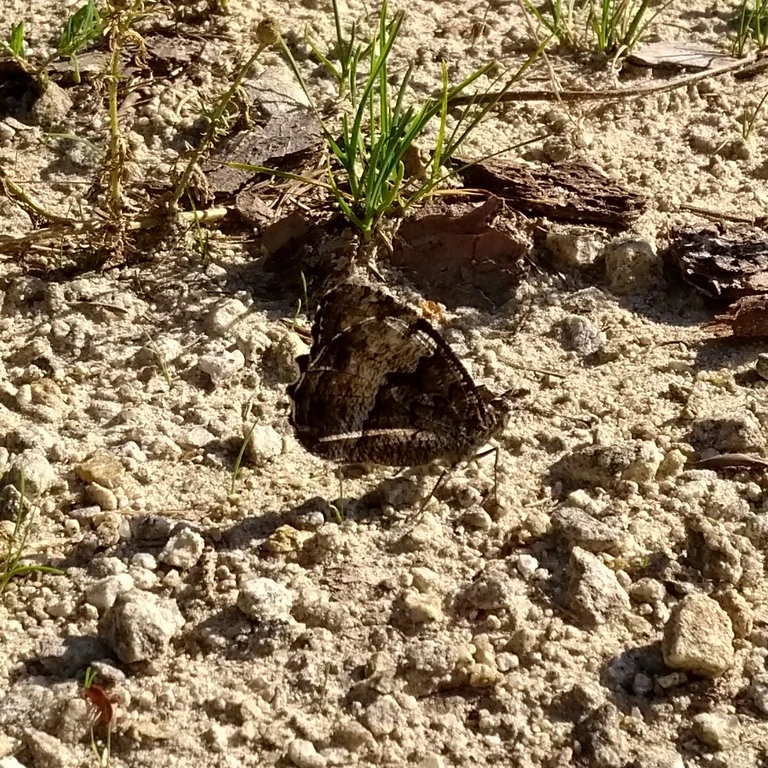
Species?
Hipparchia fagi
